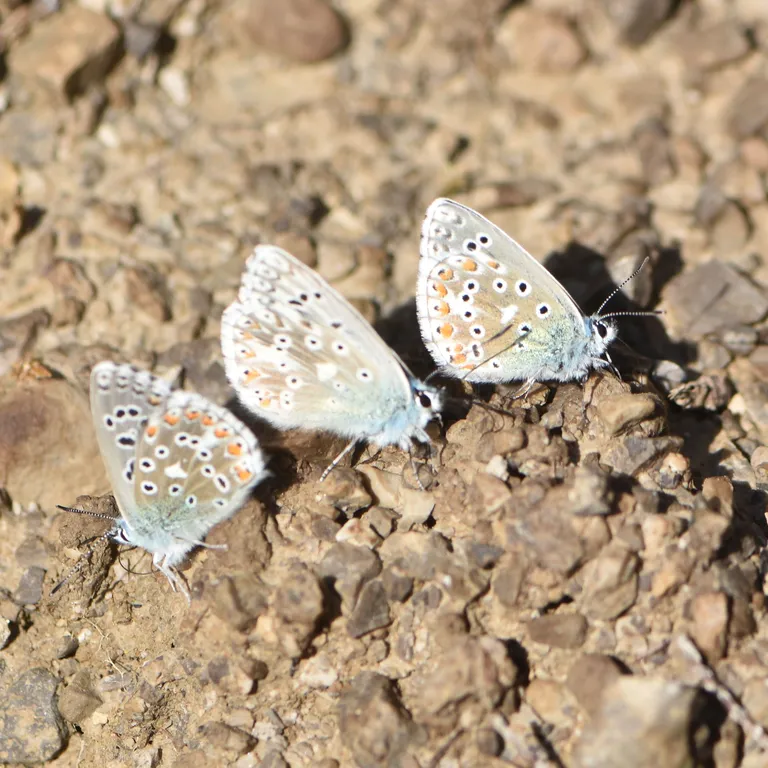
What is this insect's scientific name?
Lysandra coridon
